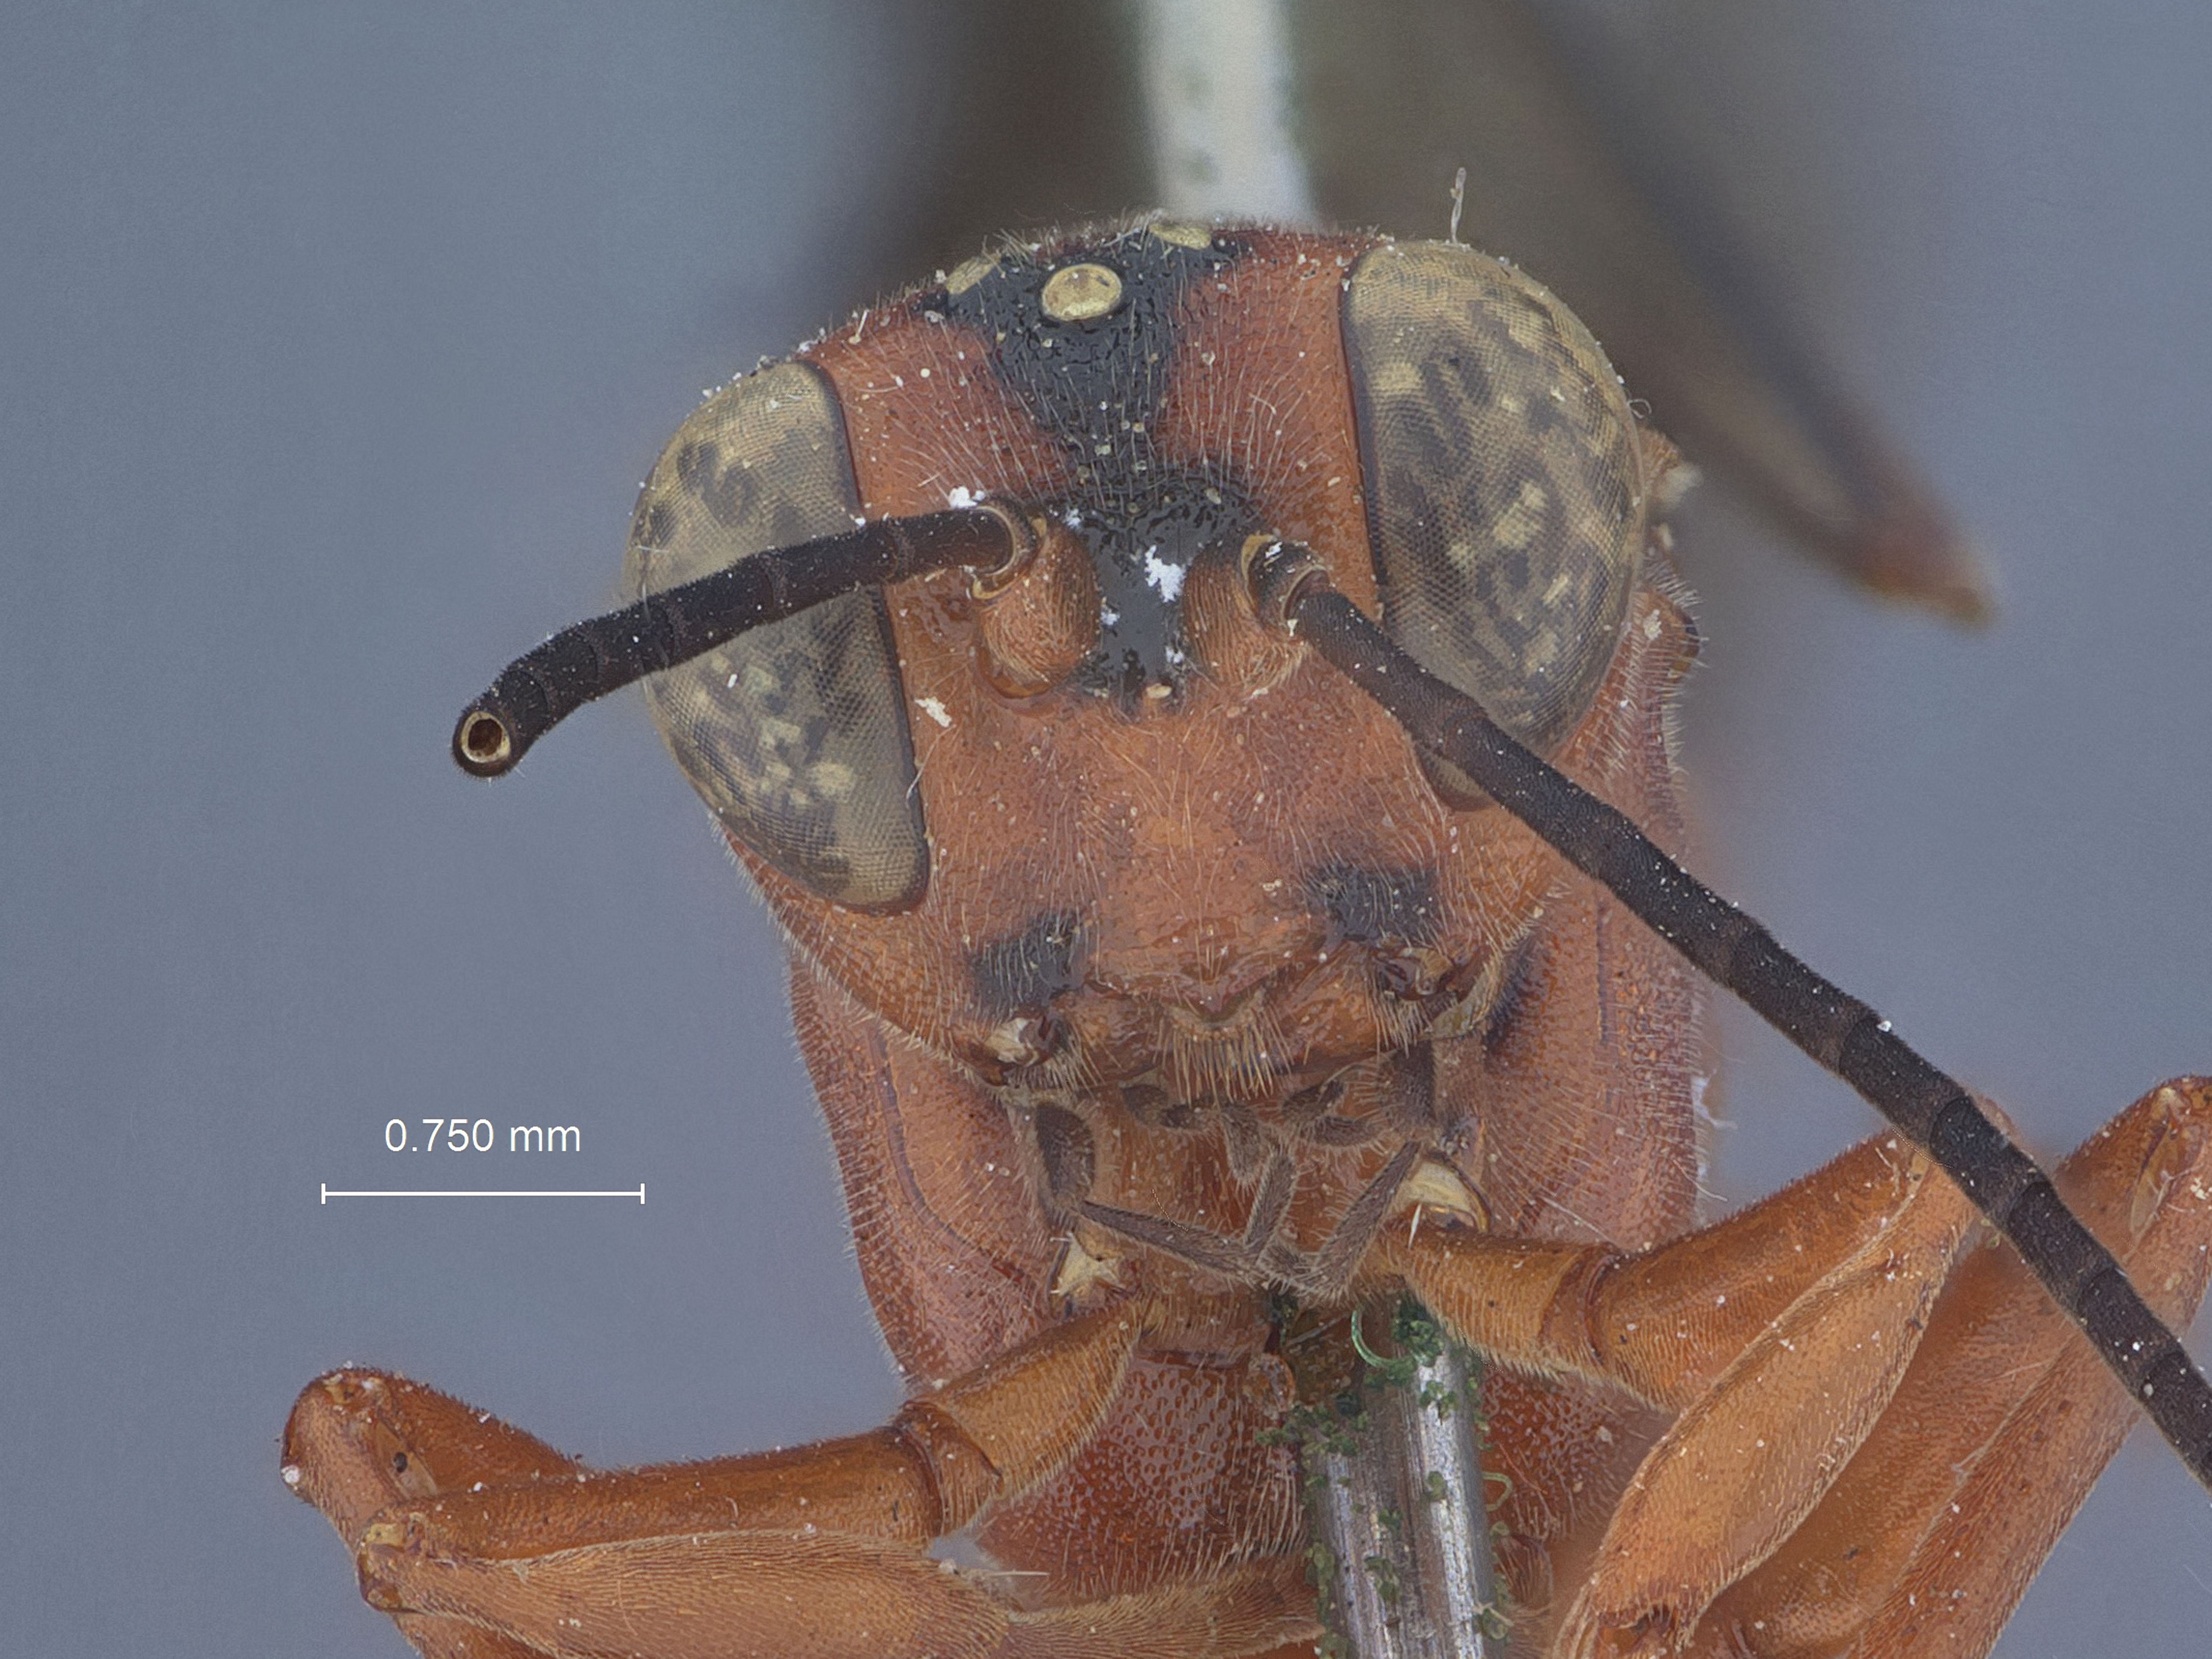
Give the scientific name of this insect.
Xylophrurus atroruber
